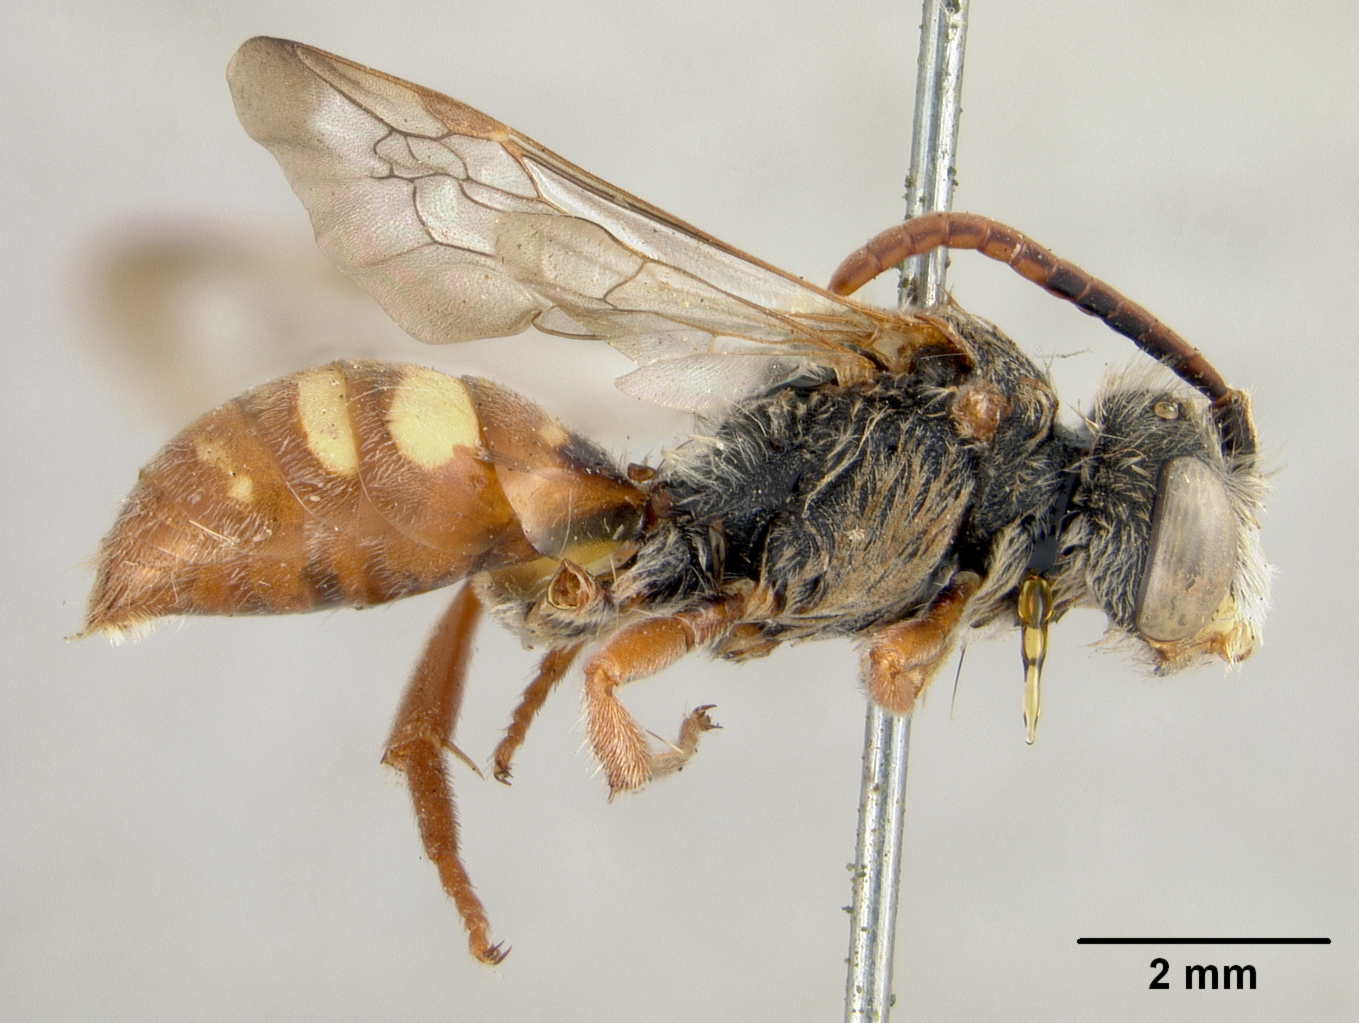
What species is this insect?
Nomada bella
